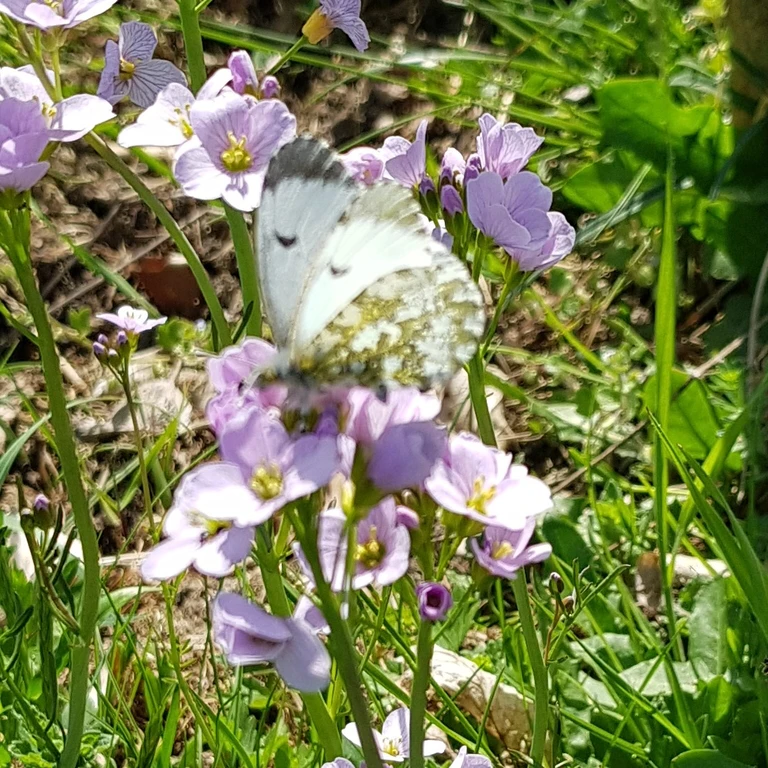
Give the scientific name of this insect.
Anthocharis cardamines
